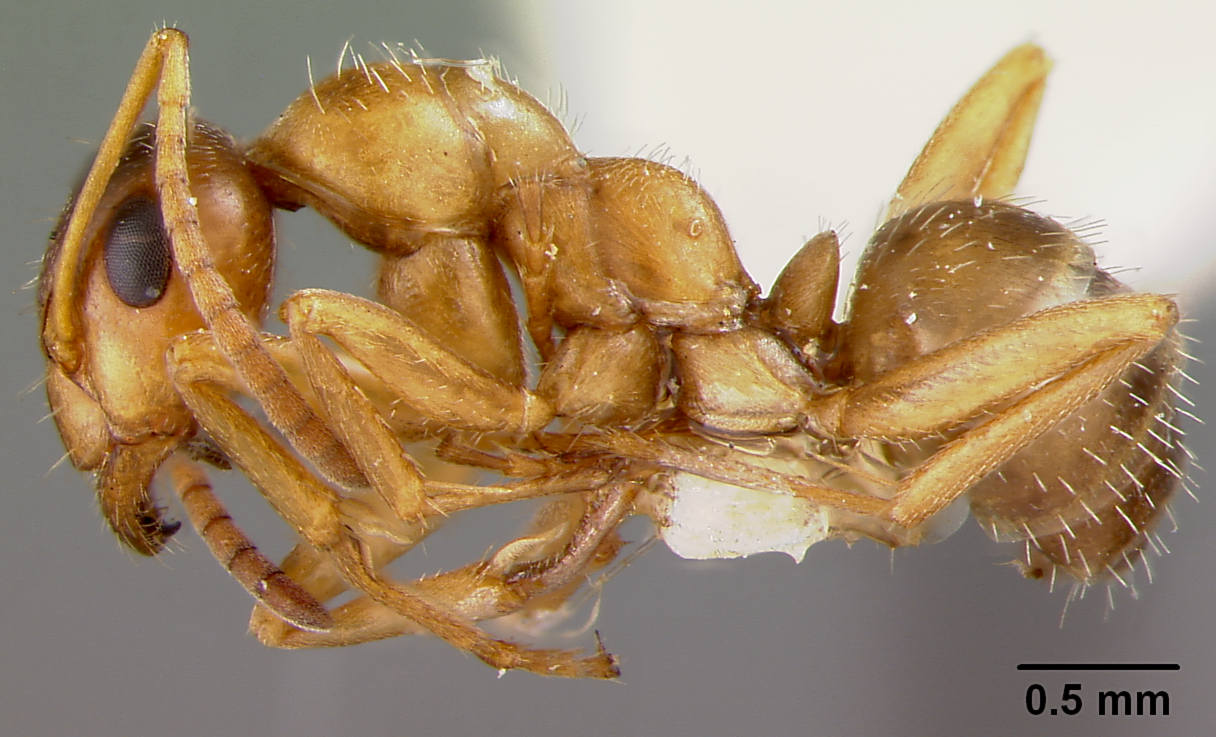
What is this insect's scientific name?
Formica neogagates
